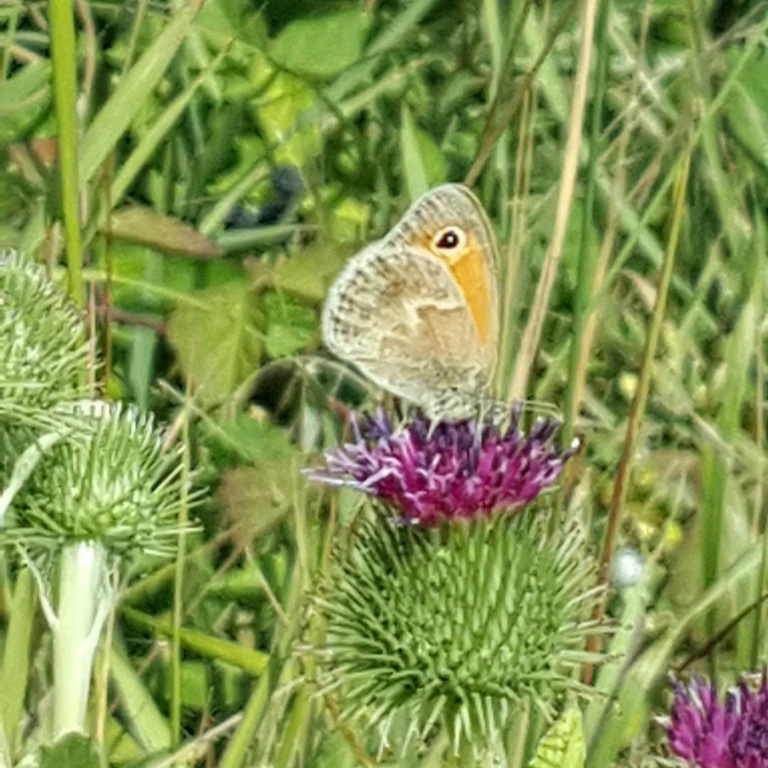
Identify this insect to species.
Coenonympha pamphilus
